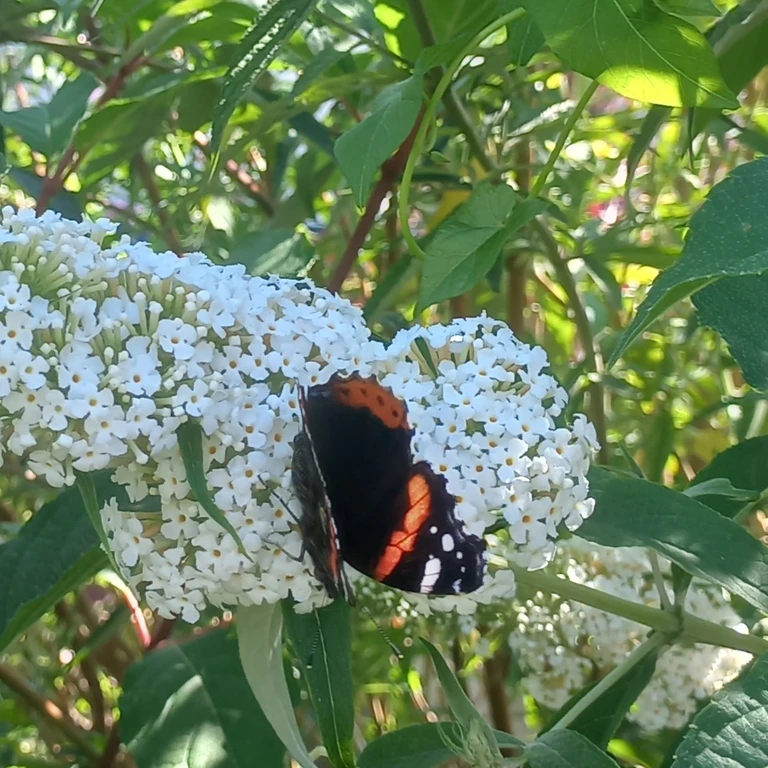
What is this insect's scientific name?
Vanessa atalanta
